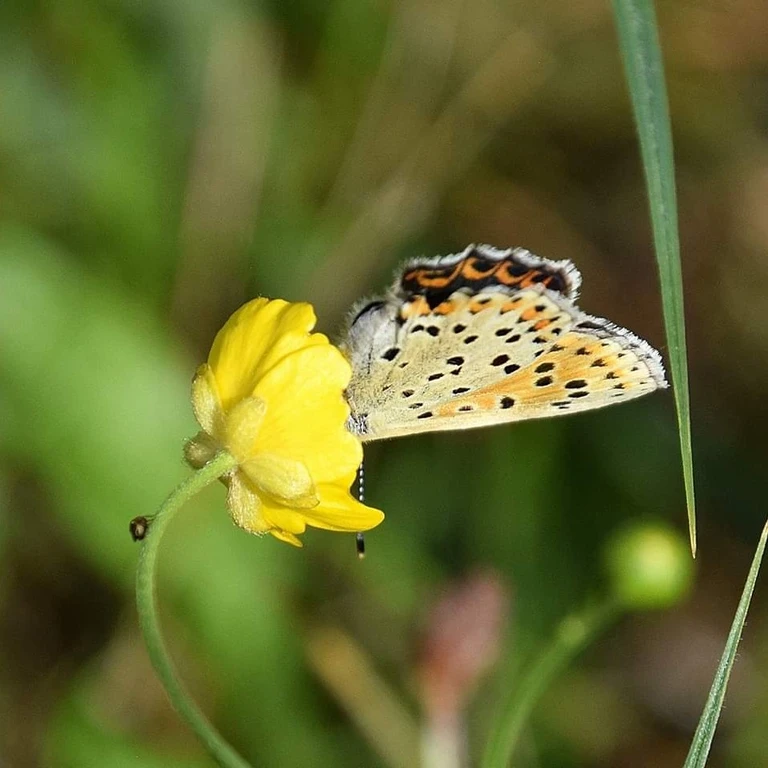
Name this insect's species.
Lycaena tityrus (also Loweia tityrus)
